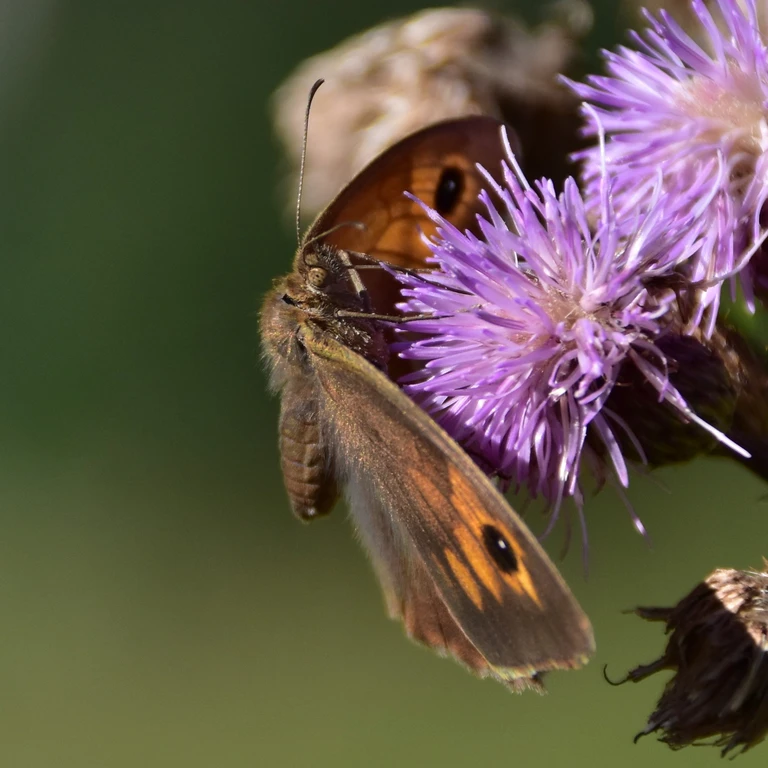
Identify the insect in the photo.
Maniola jurtina
